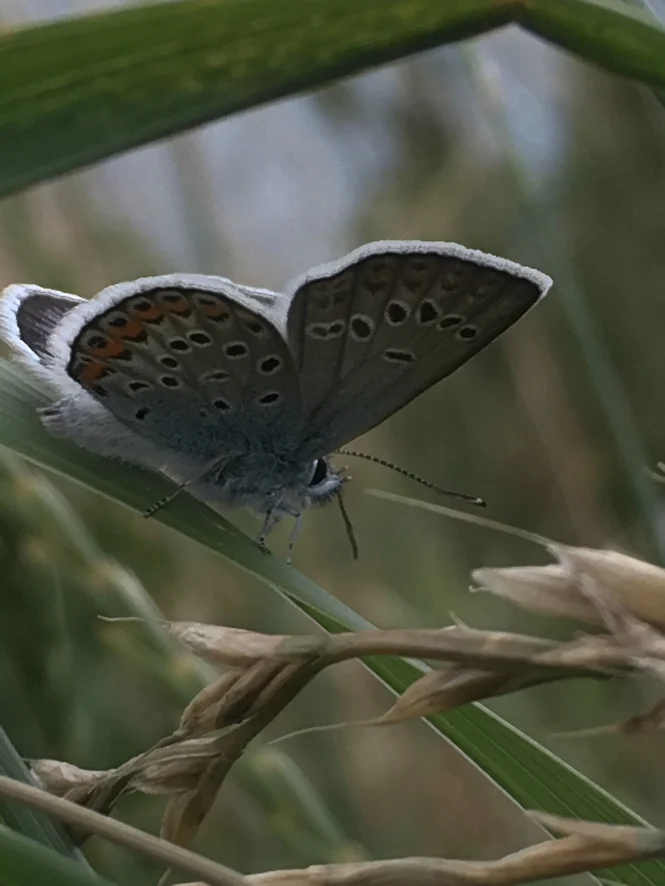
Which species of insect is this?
Plebejus argus
